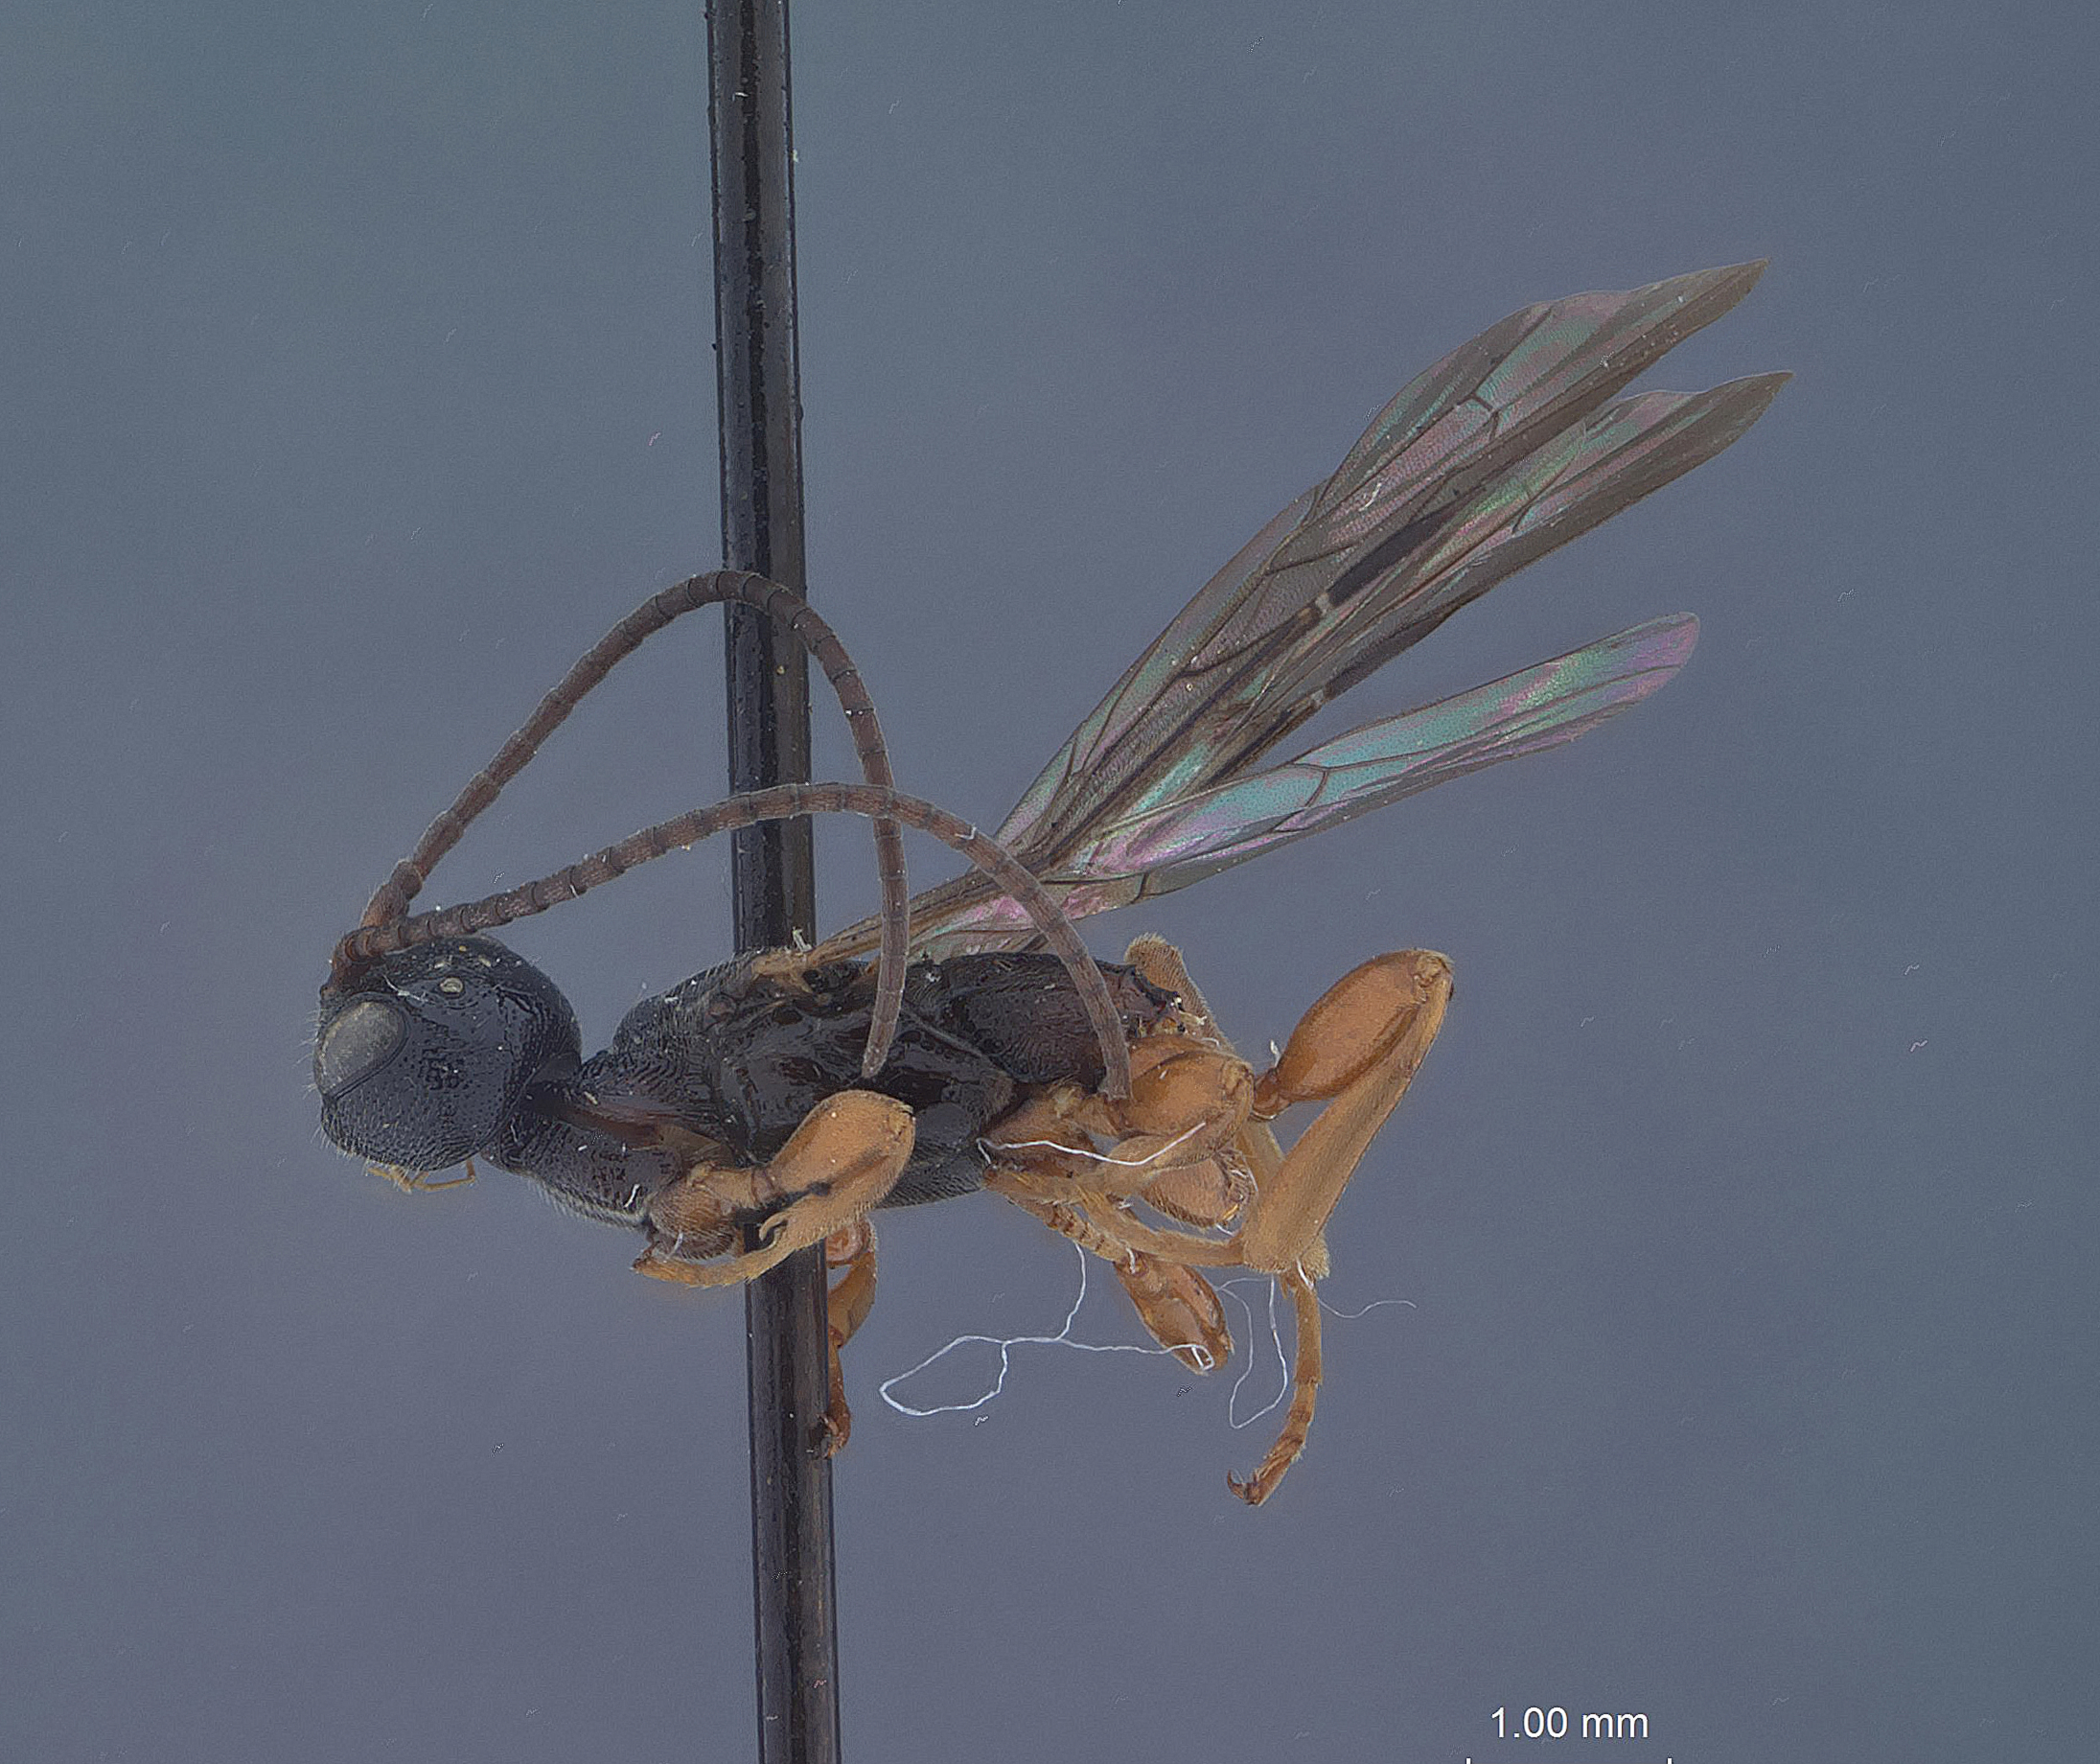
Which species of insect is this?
Aplomerus robustus
